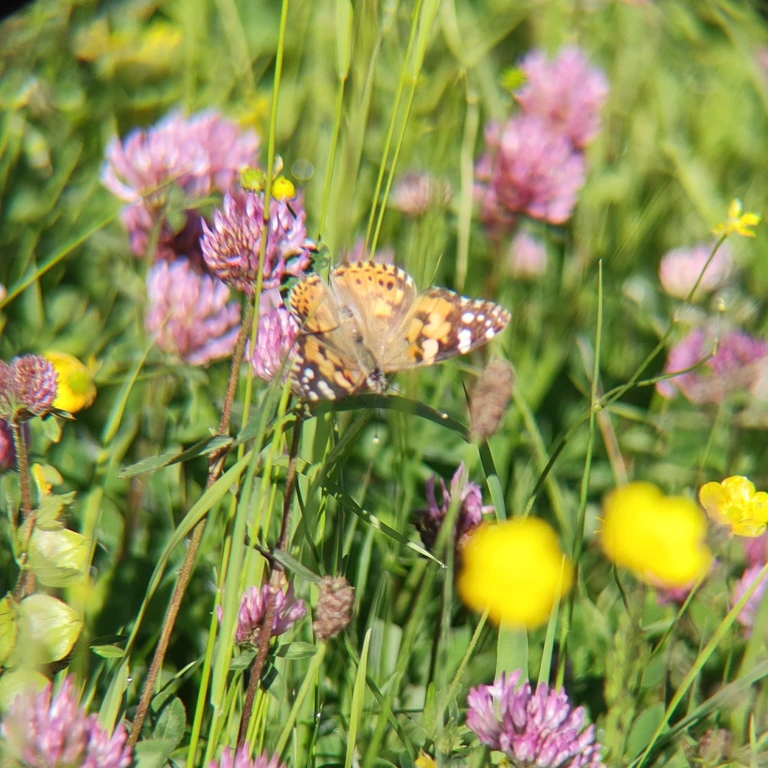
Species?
Vanessa cardui
